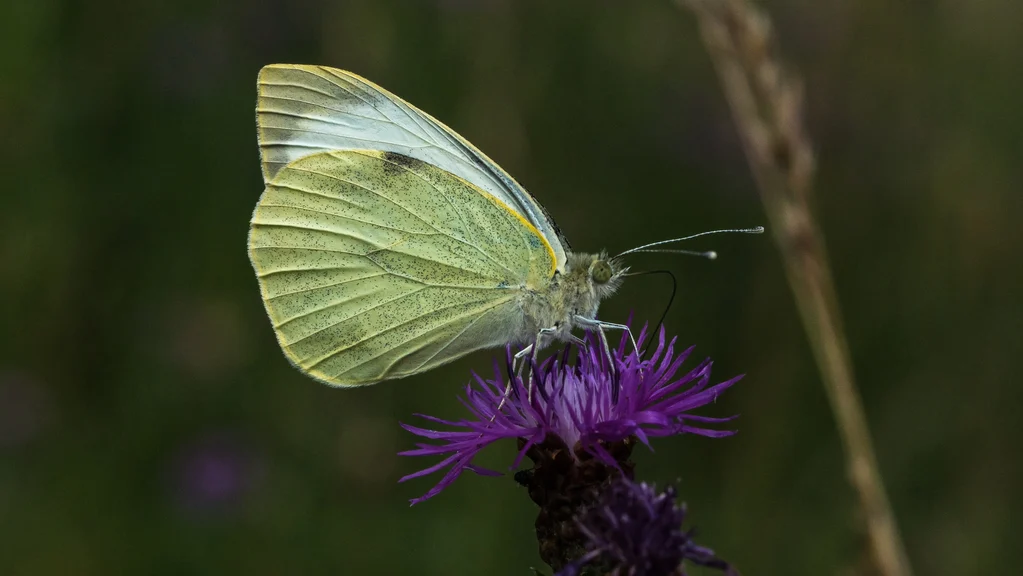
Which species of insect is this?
Pieris brassicae
